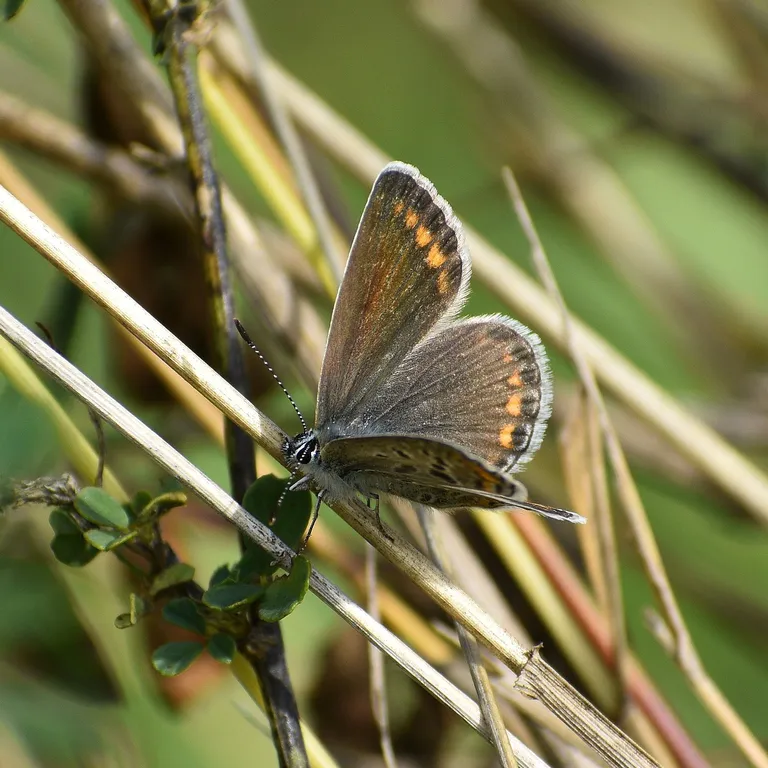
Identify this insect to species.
Polyommatus icarus
